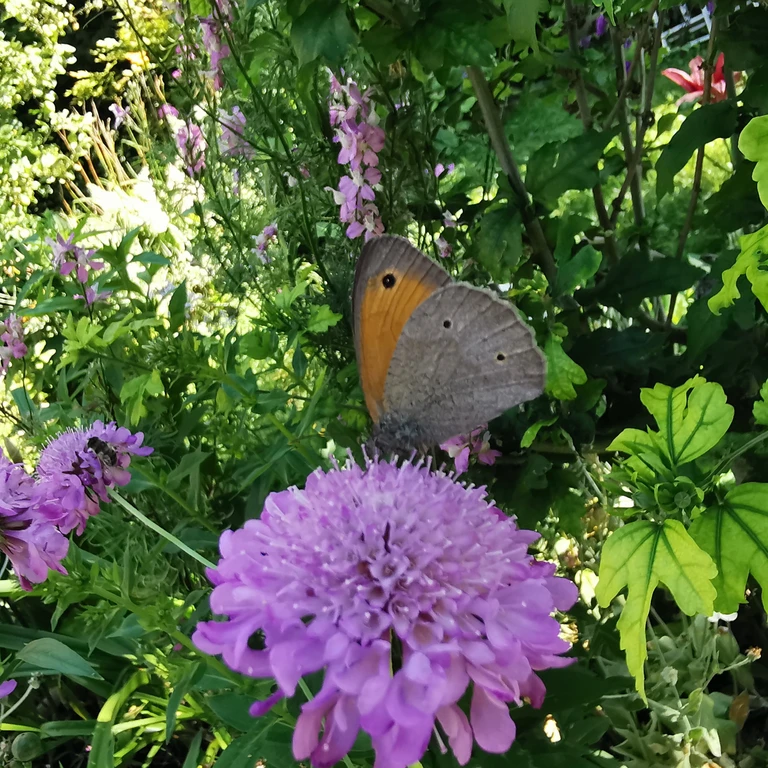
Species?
Maniola jurtina
